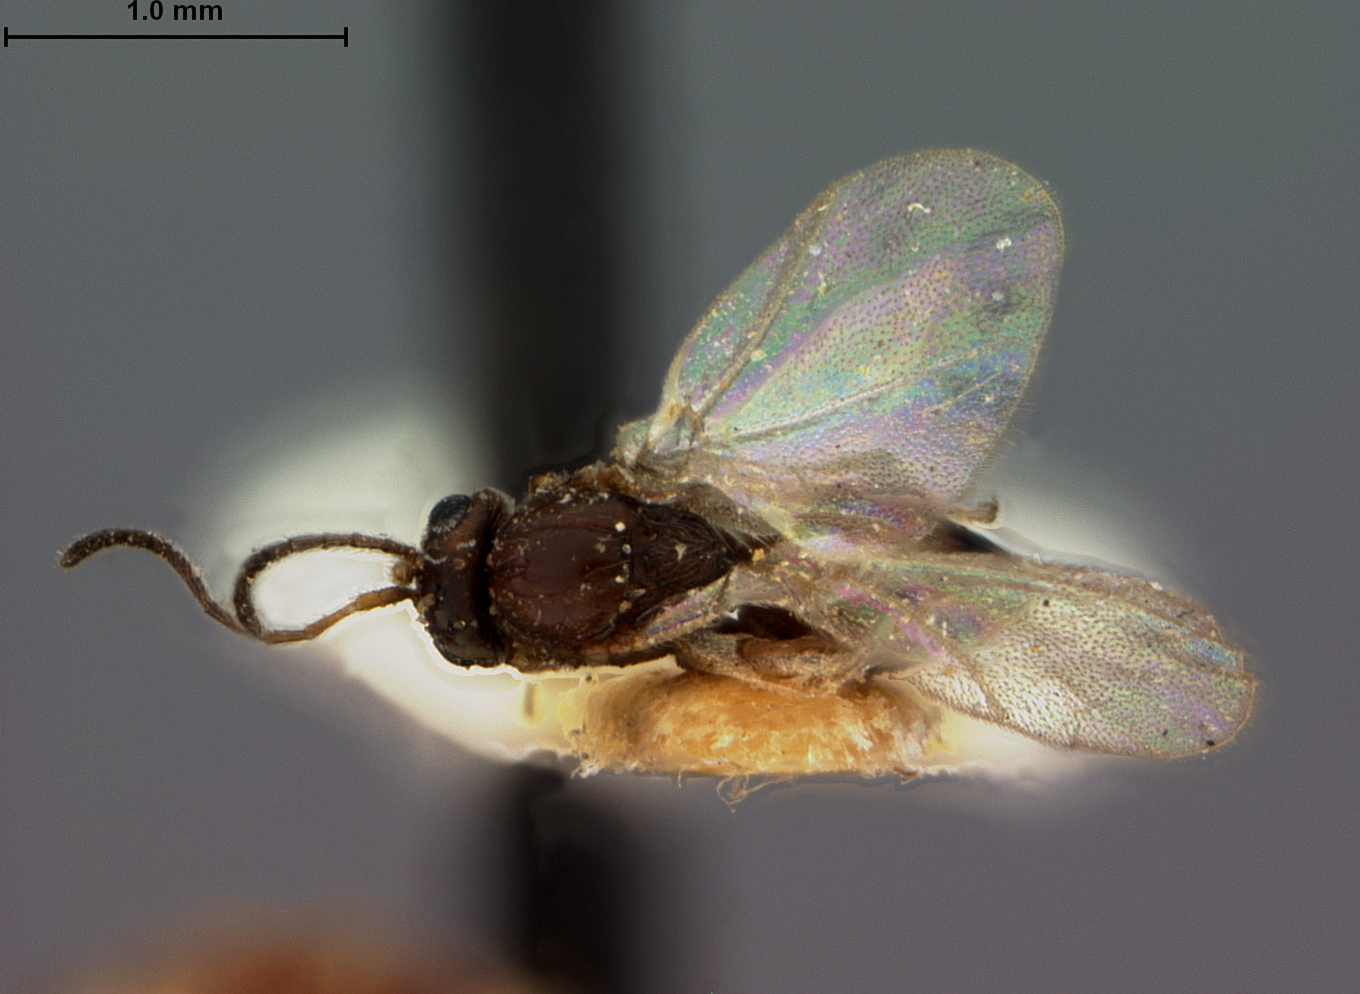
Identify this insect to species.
Andricus stellaris
